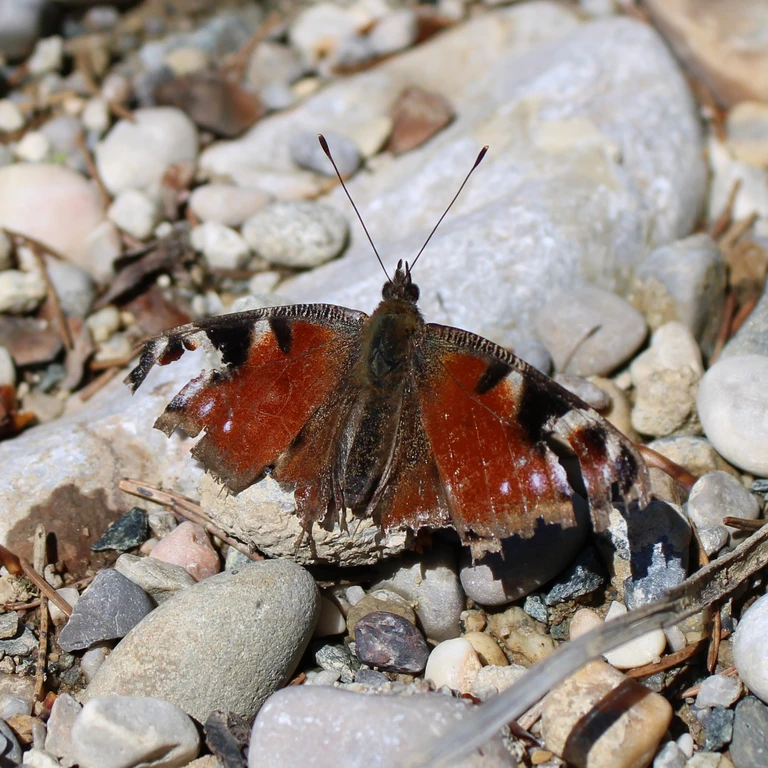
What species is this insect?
Aglais io
